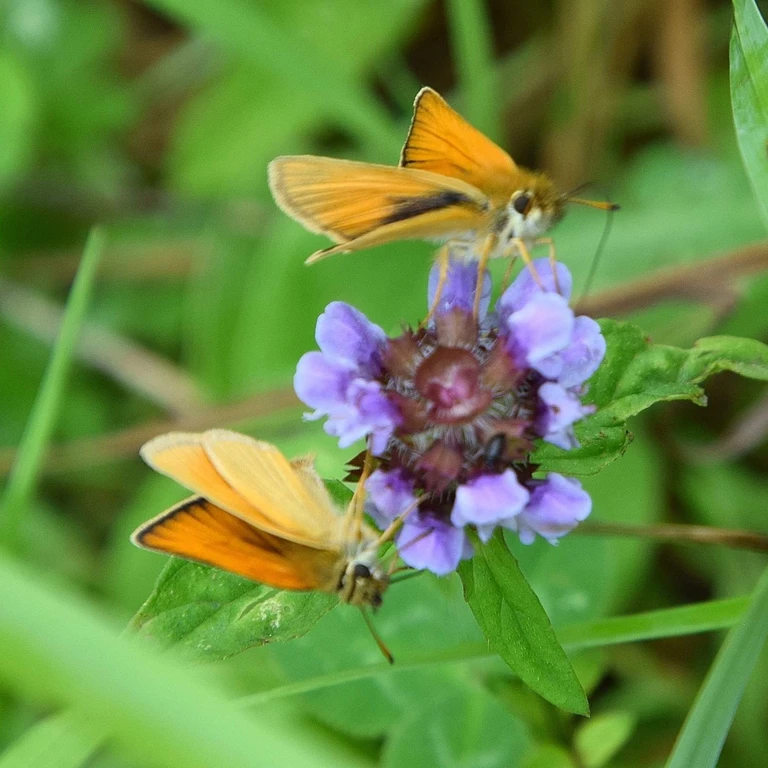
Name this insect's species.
Thymelicus lineola
